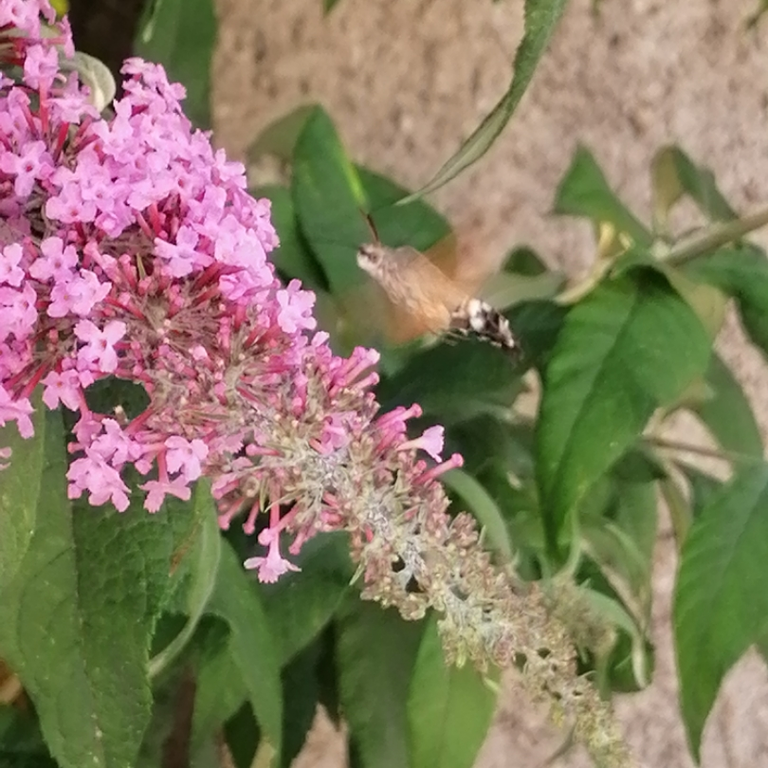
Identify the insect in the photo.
Macroglossum stellatarum
